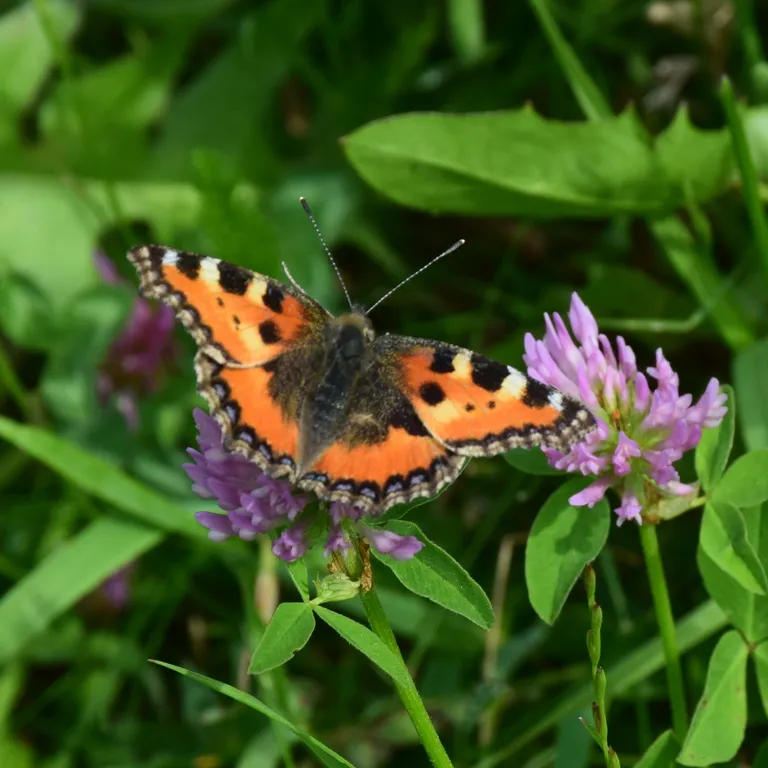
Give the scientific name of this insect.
Aglais urticae
